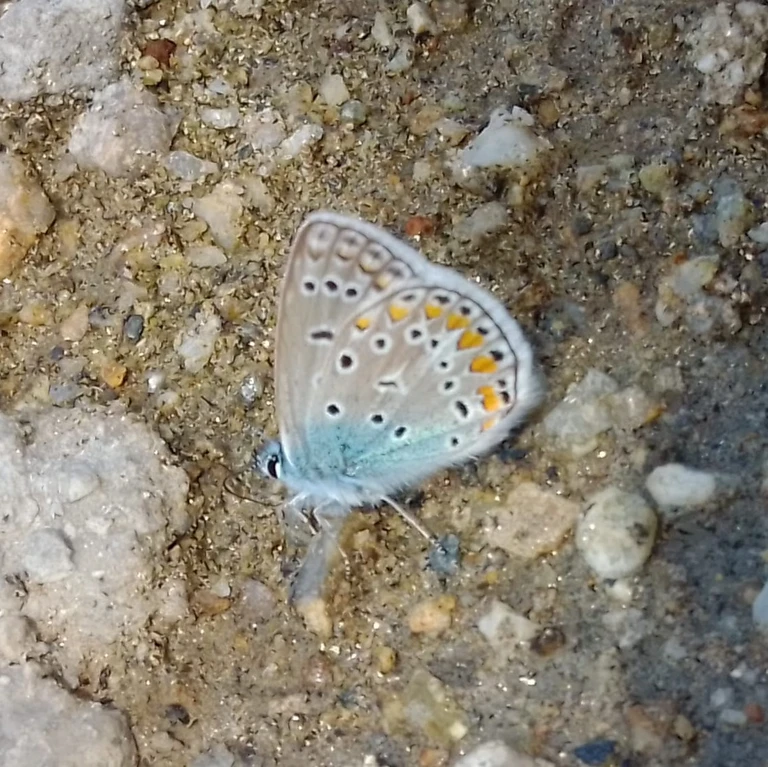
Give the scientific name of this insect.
Polyommatus icarus
